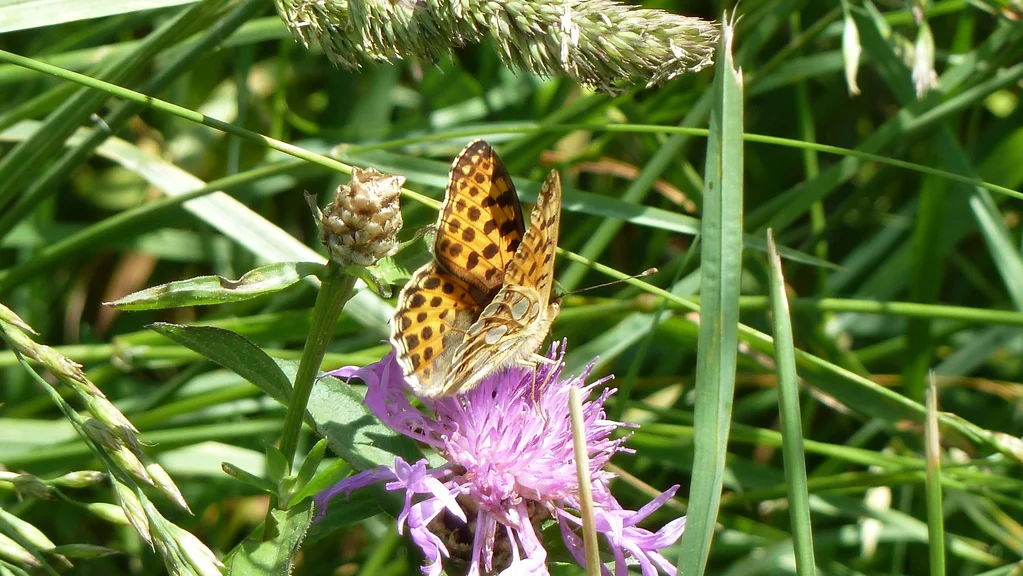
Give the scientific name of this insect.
Issoria lathonia
